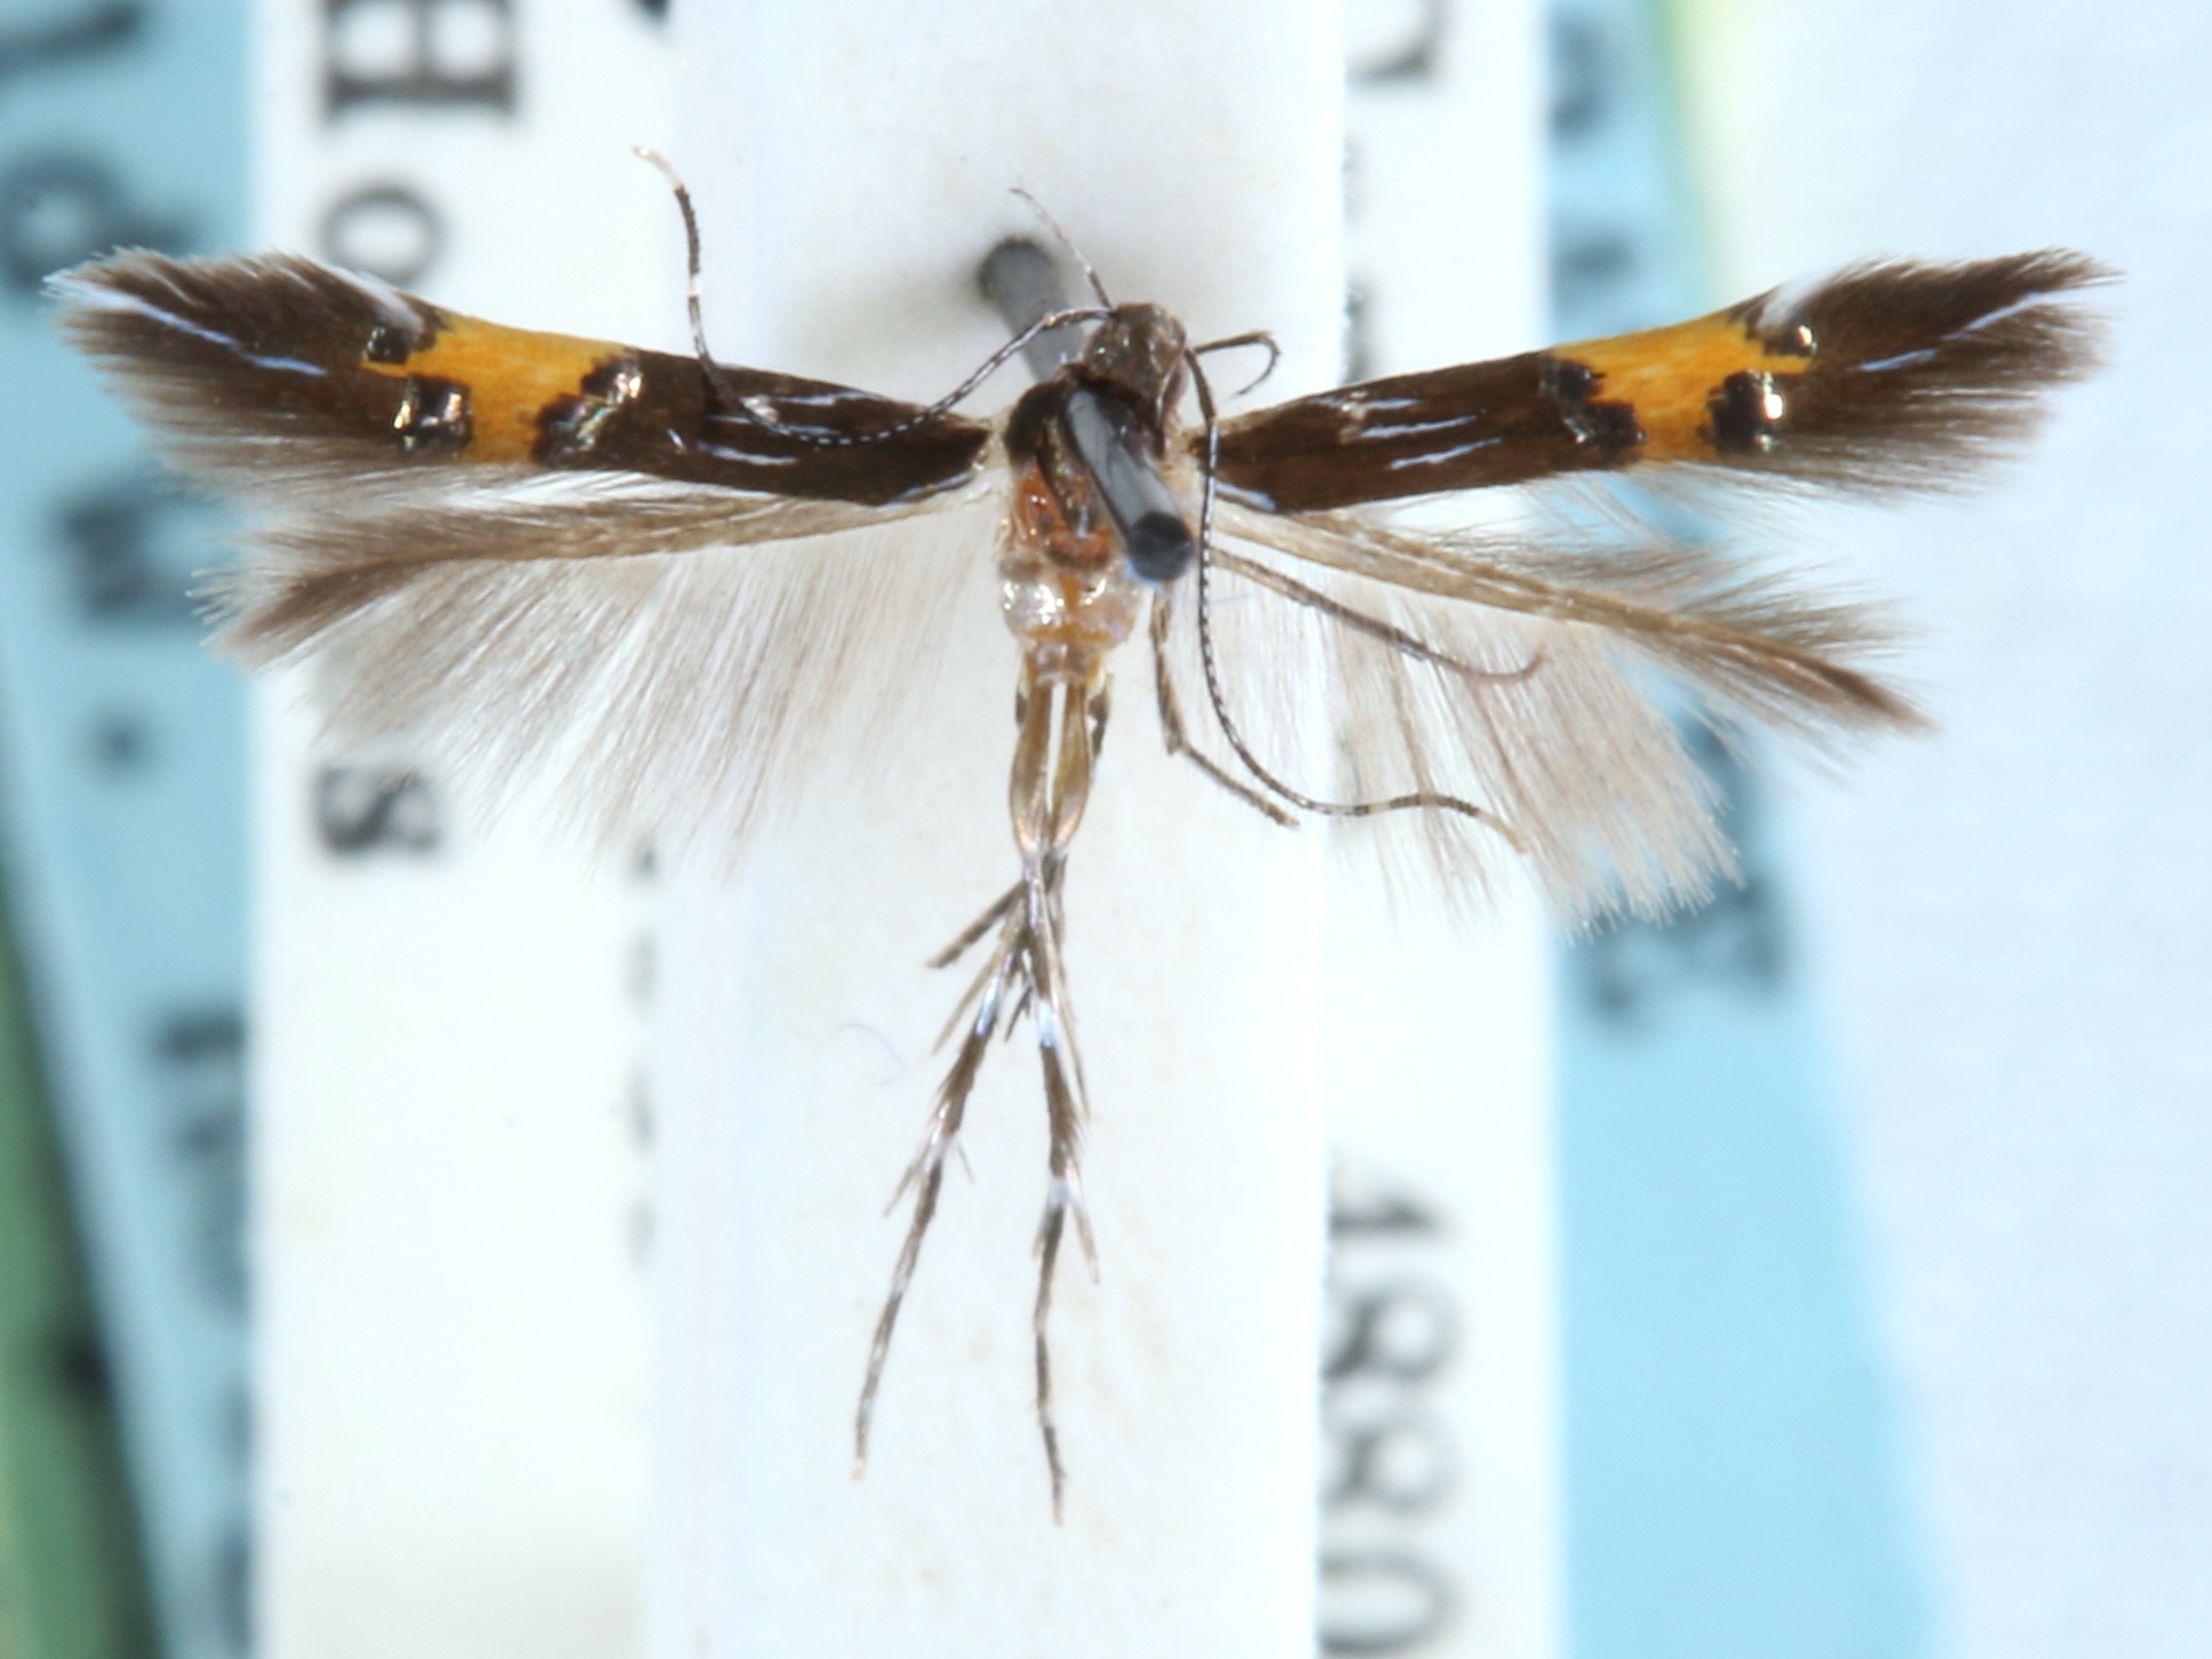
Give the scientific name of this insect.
Cosmopterix bendidia
